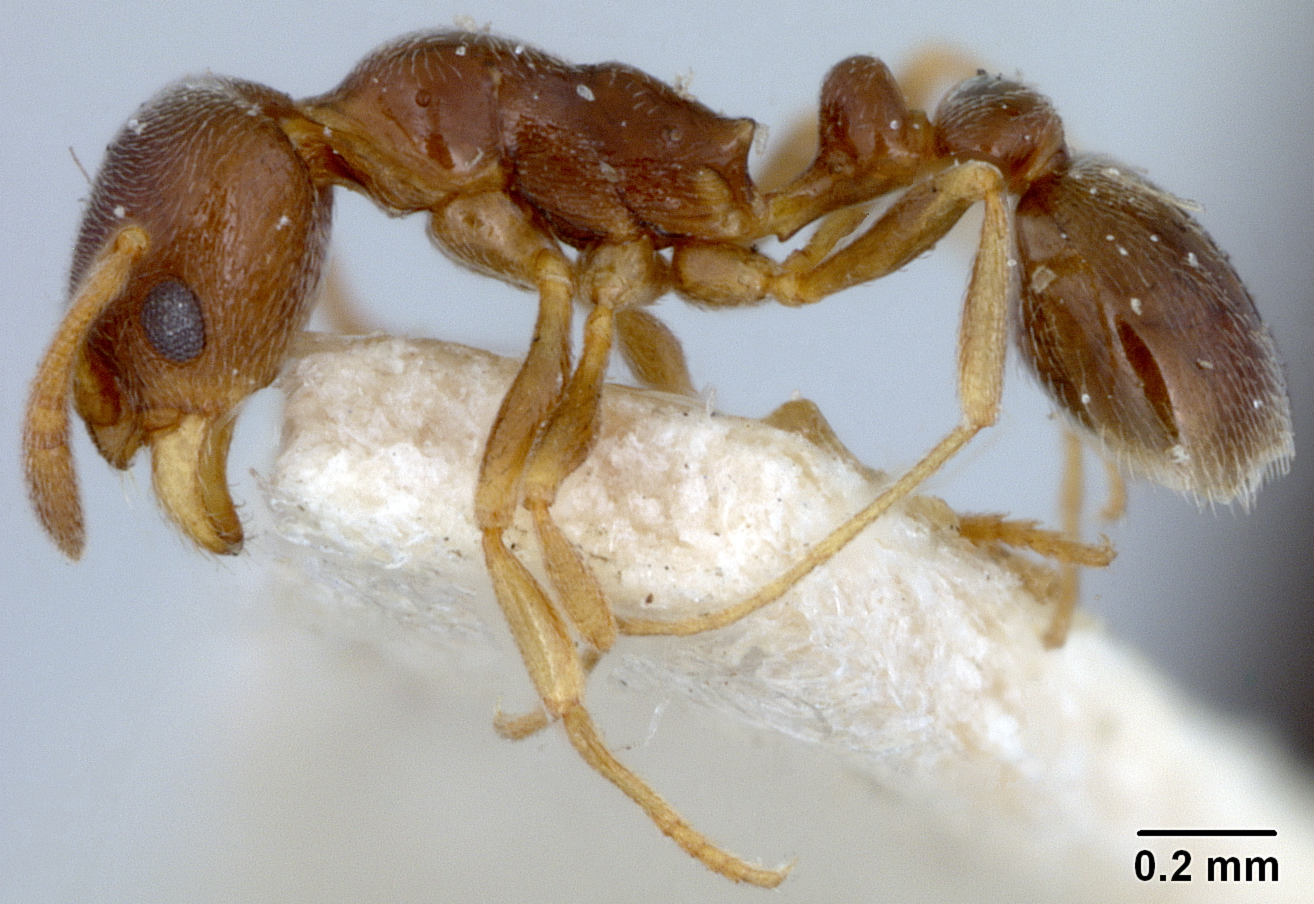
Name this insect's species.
Cardiocondyla stambouloffii
